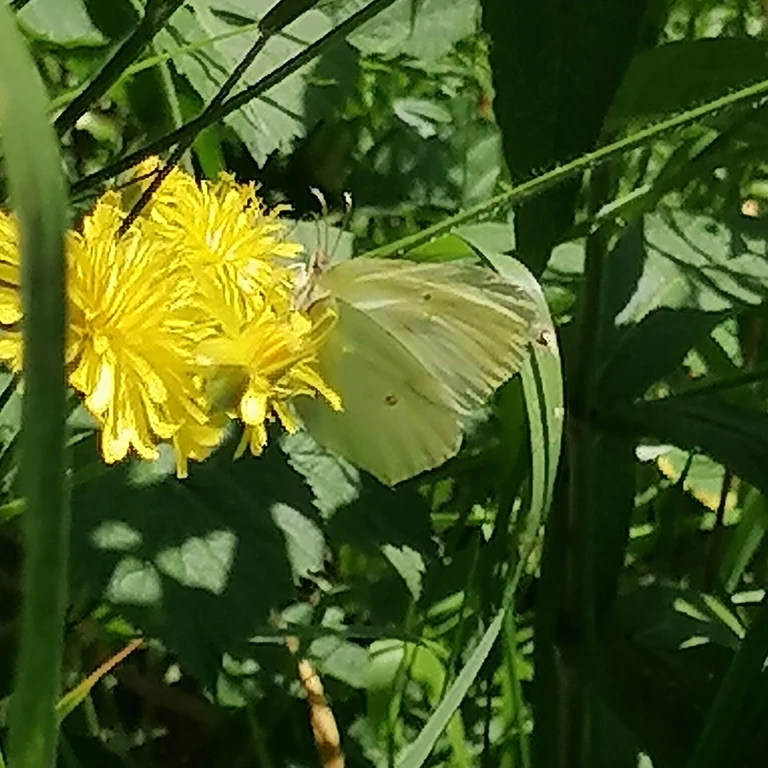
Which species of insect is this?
Gonepteryx rhamni
